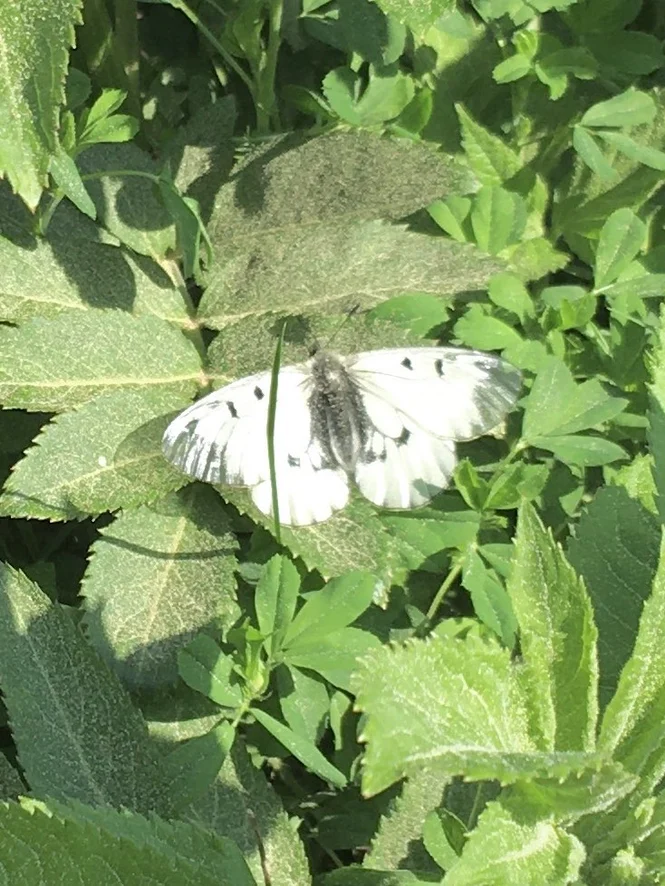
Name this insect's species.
Parnassius mnemosyne
